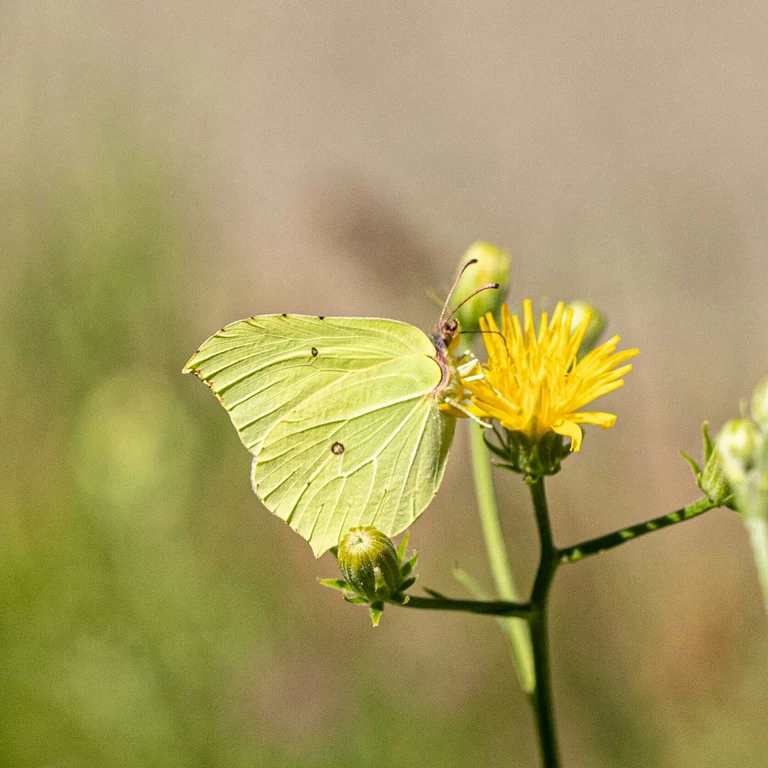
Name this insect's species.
Gonepteryx rhamni
